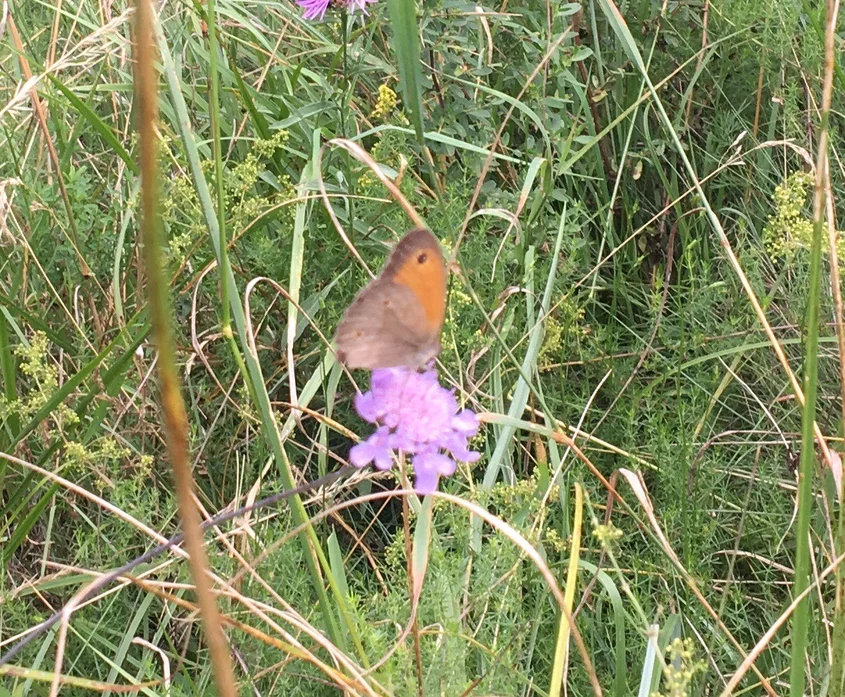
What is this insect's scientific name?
Maniola jurtina
